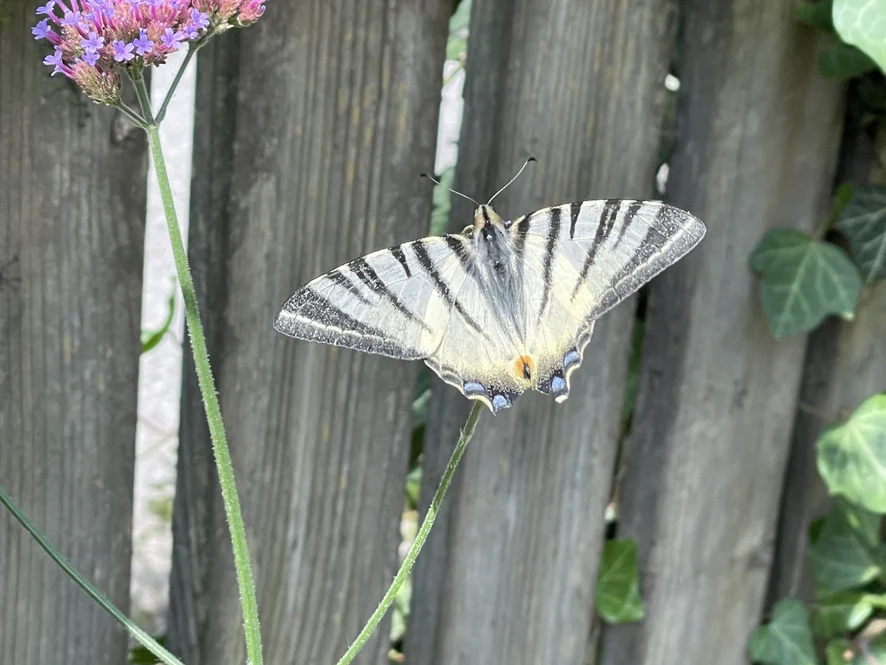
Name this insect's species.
Iphiclides podalirius
